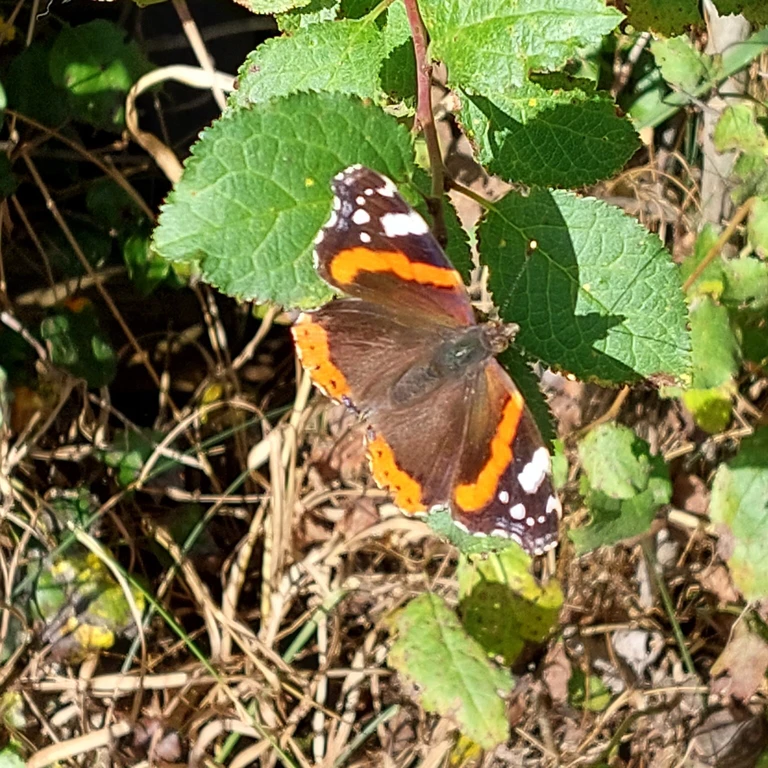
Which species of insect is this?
Vanessa atalanta
